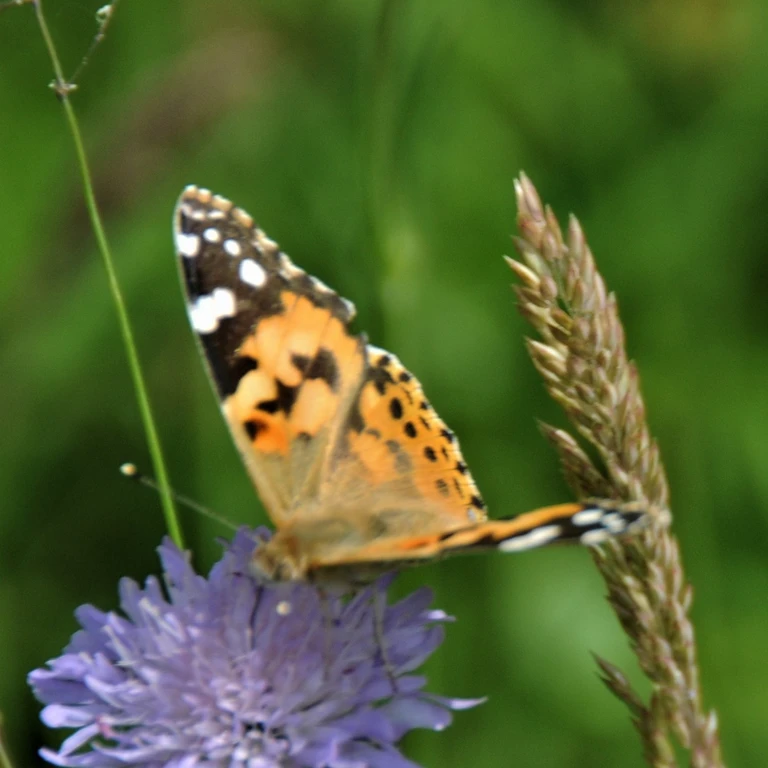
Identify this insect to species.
Vanessa cardui
